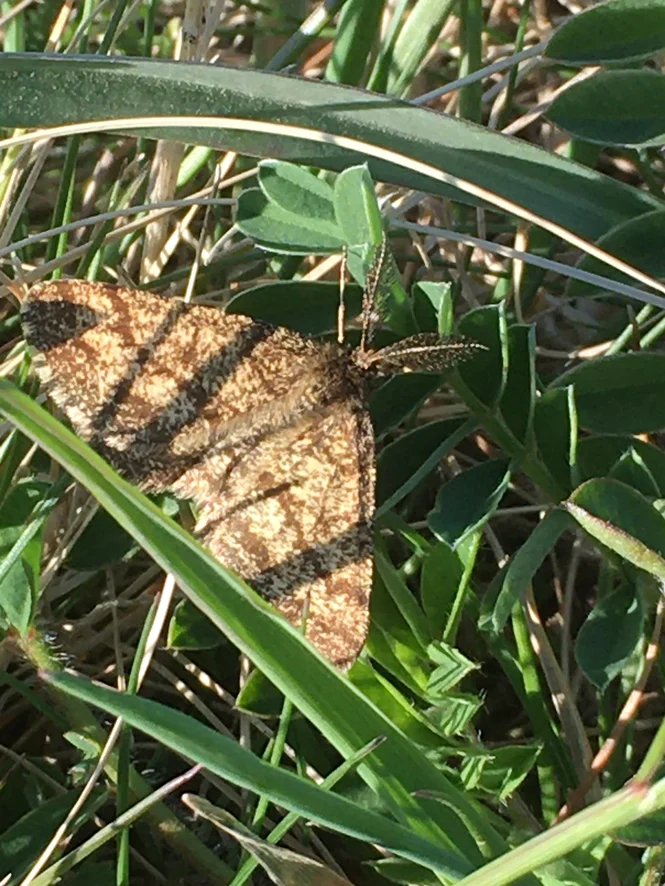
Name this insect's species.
Ematurga atomaria
